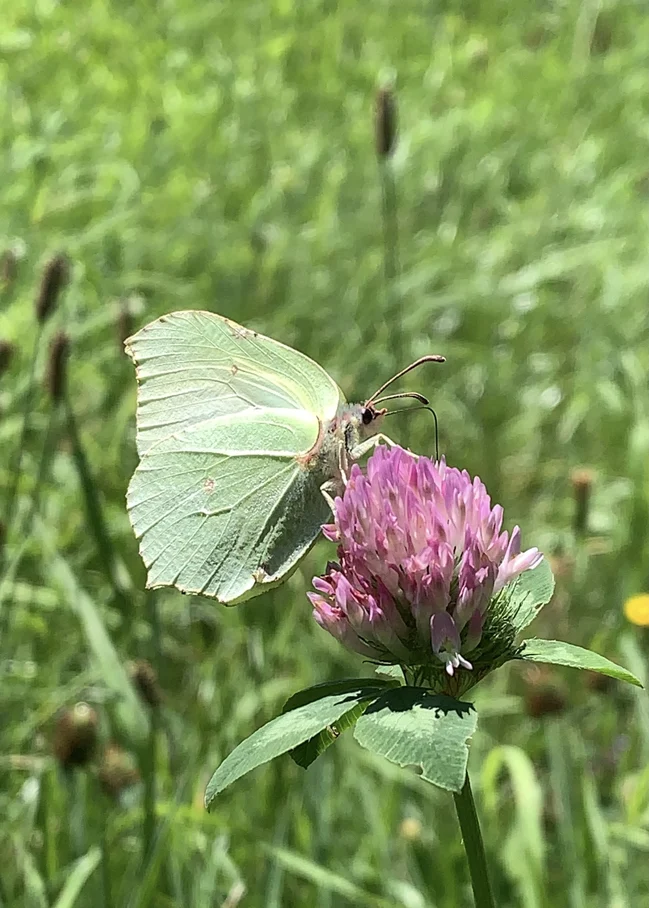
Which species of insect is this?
Gonepteryx rhamni
